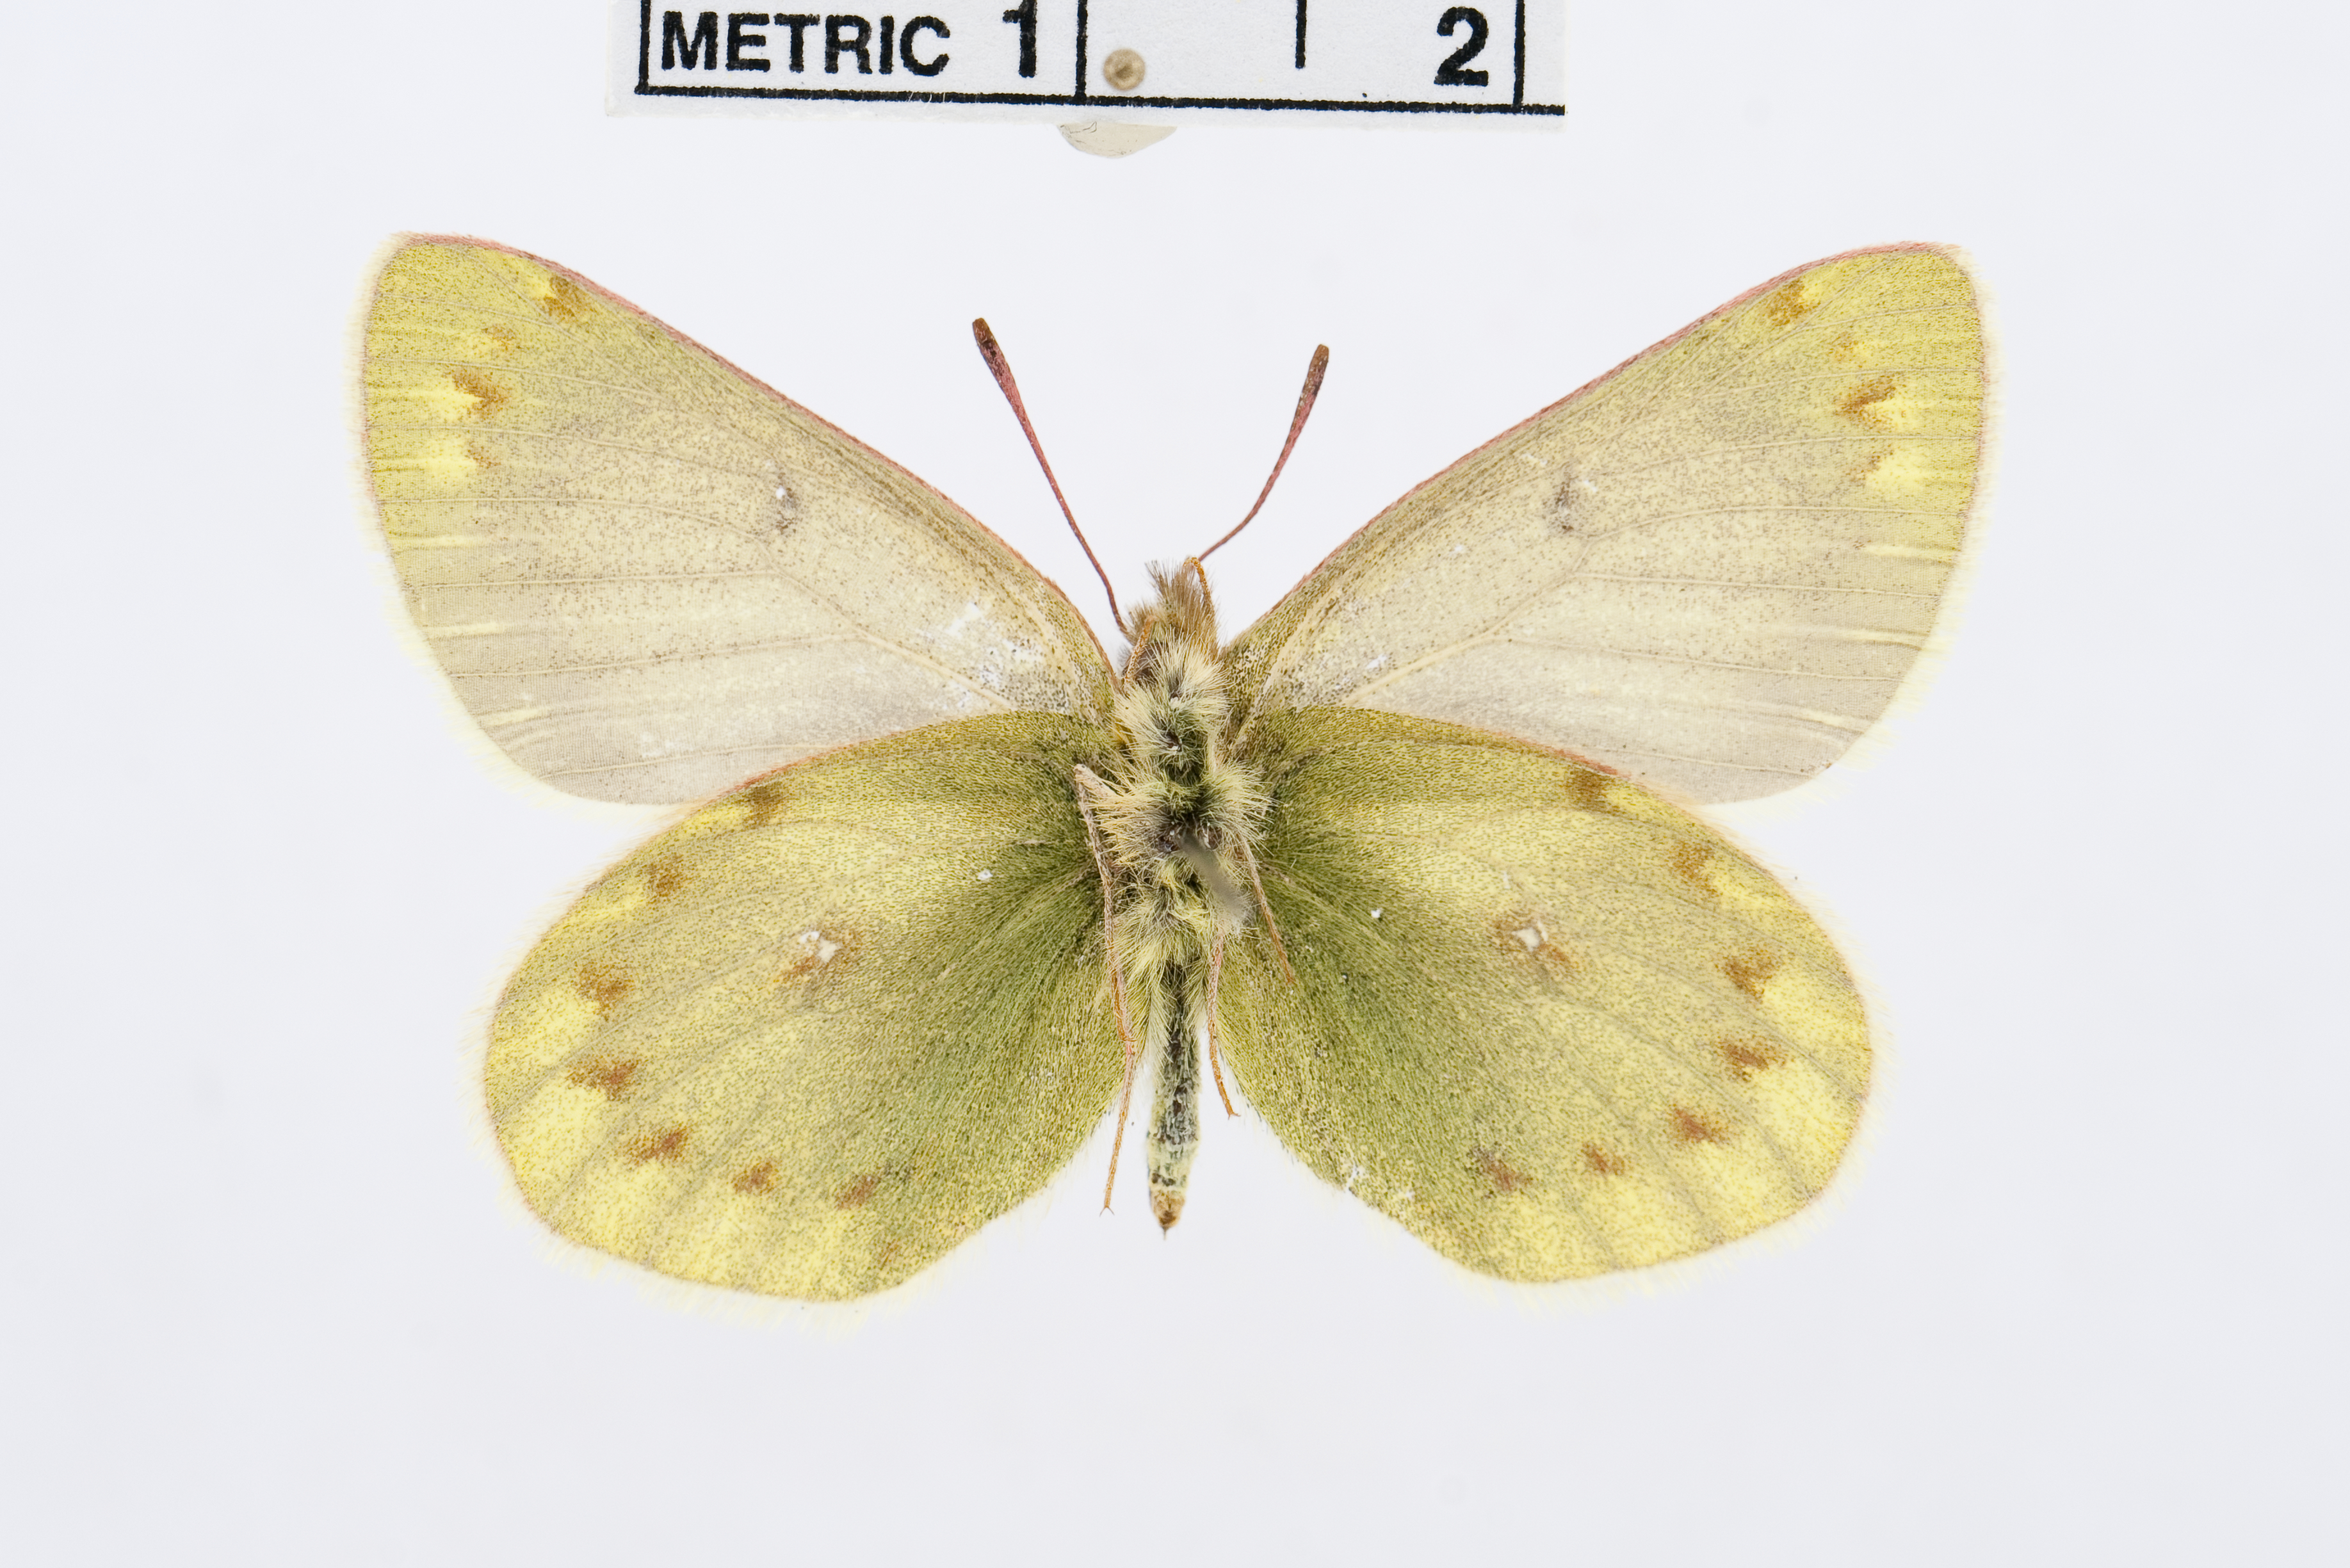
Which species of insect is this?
Colias lesbia
